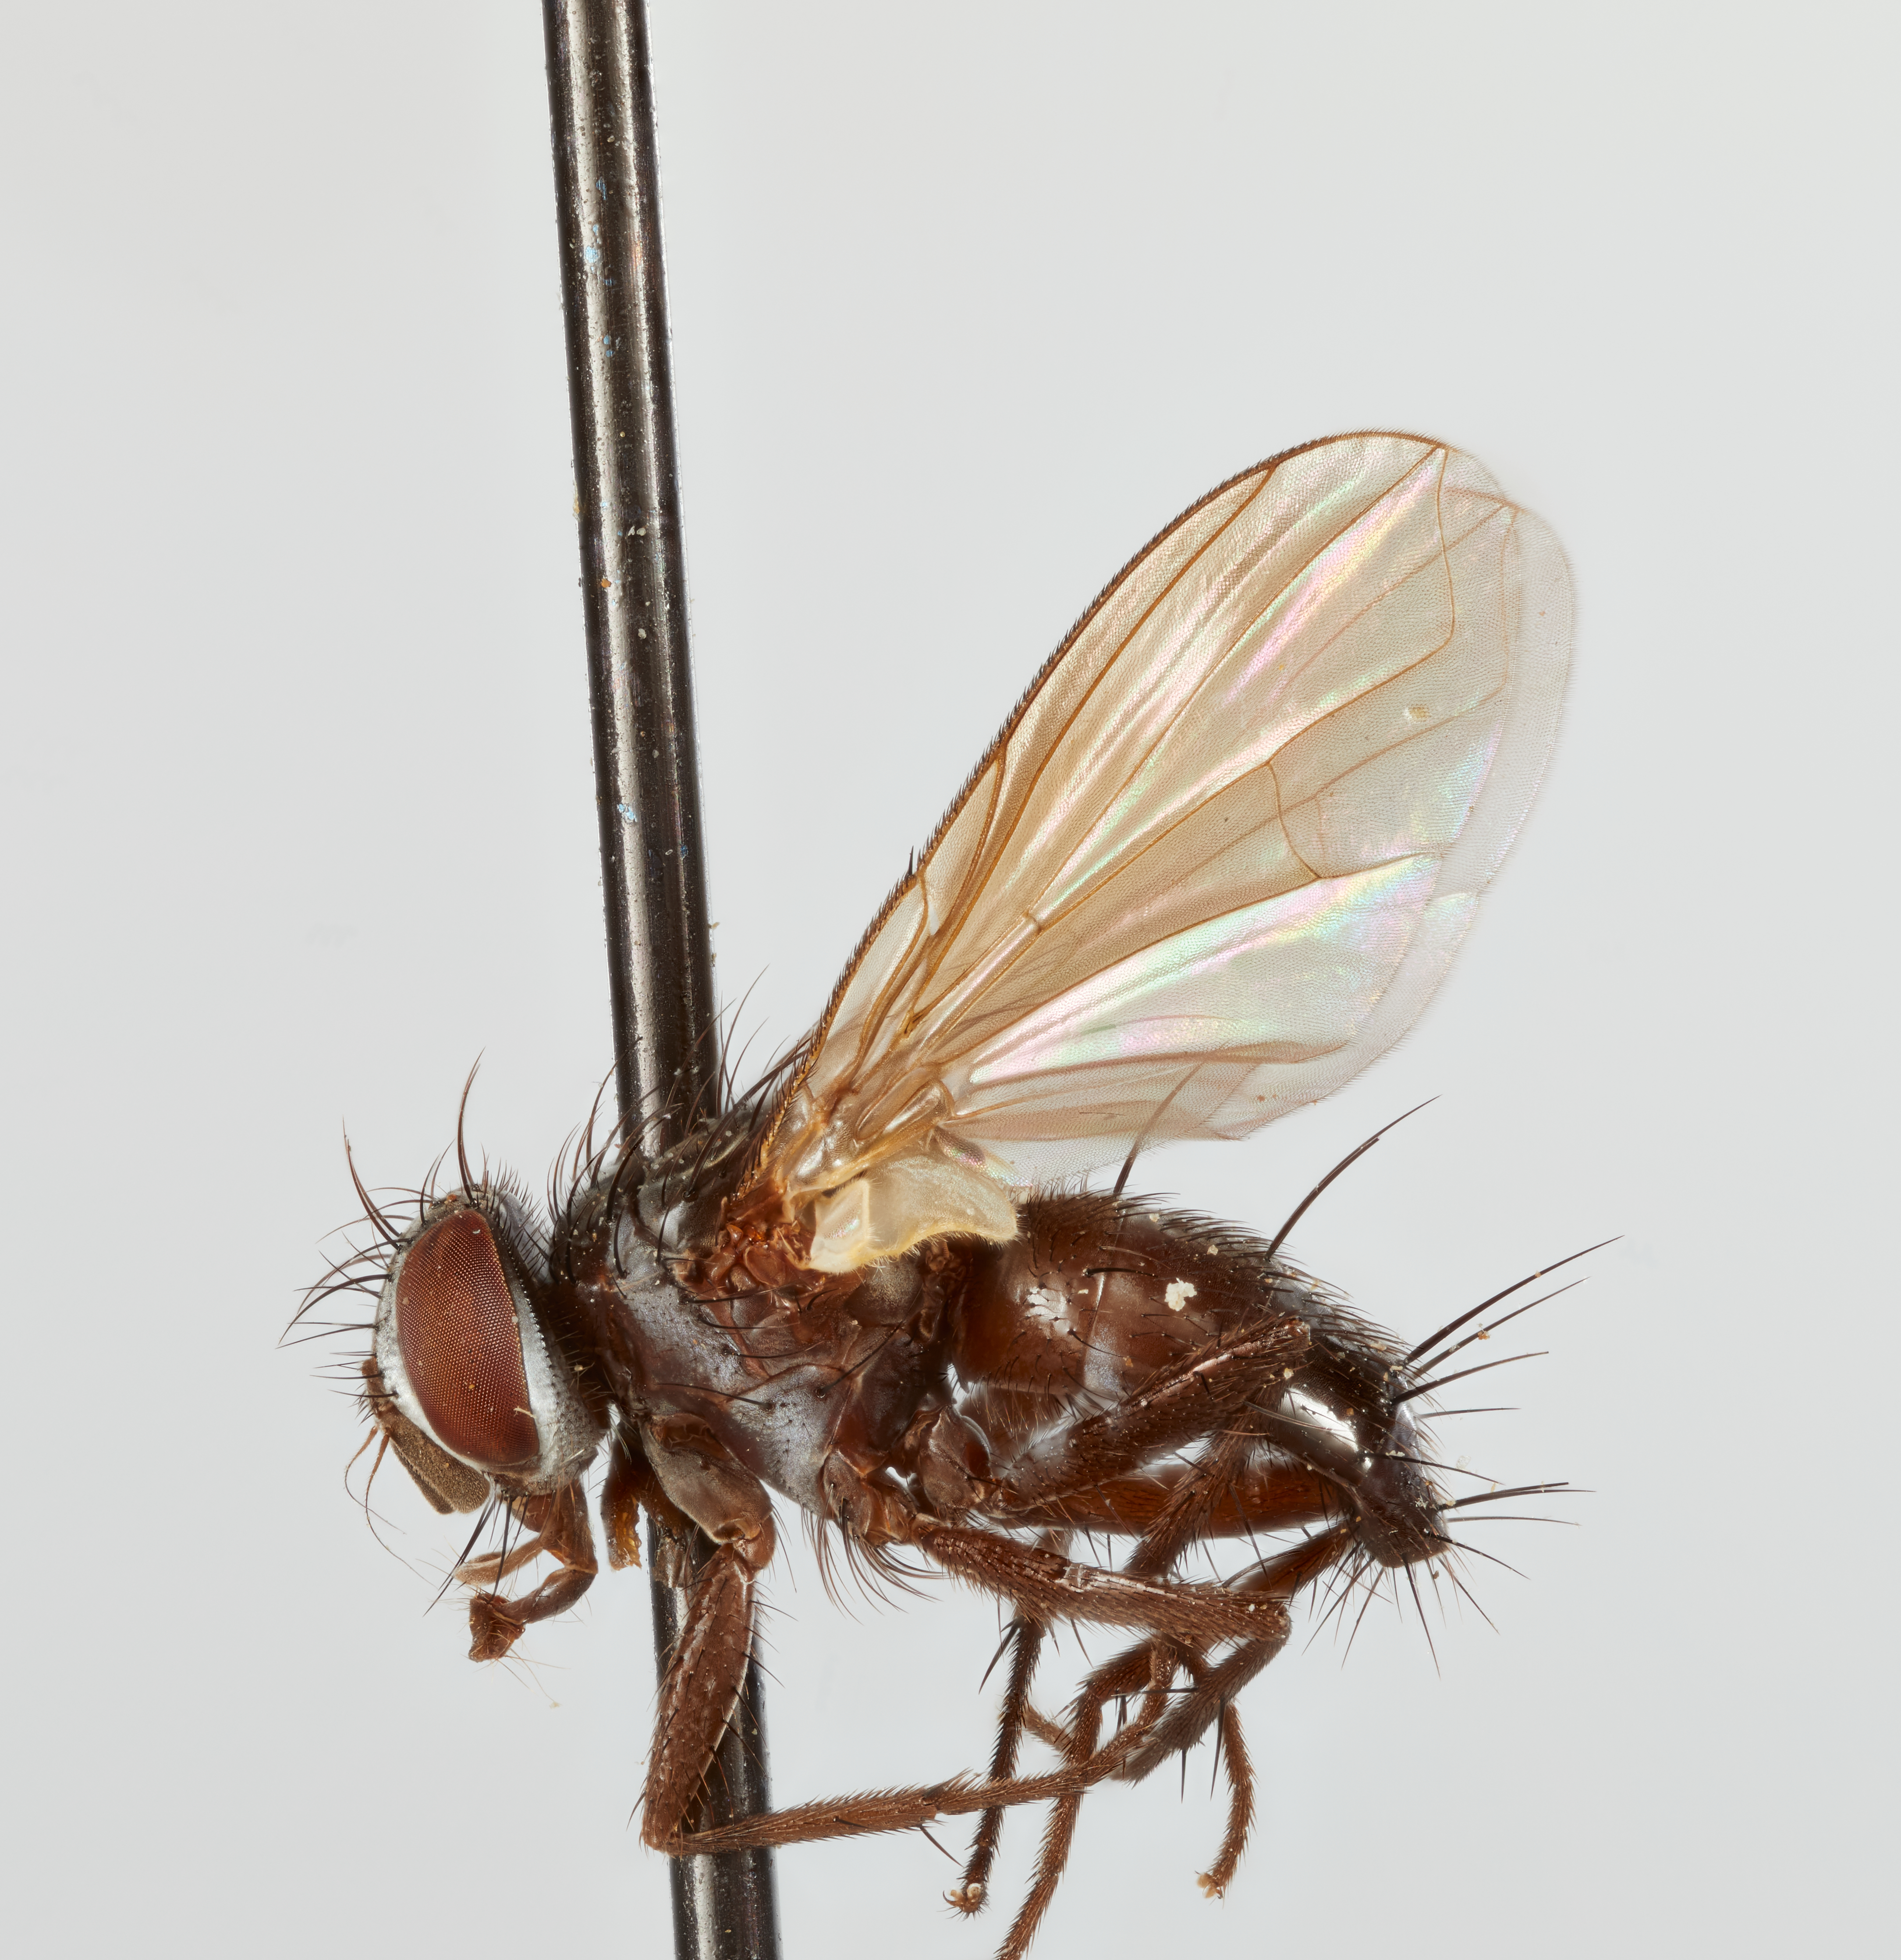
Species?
Metarrhinomyia angusta
